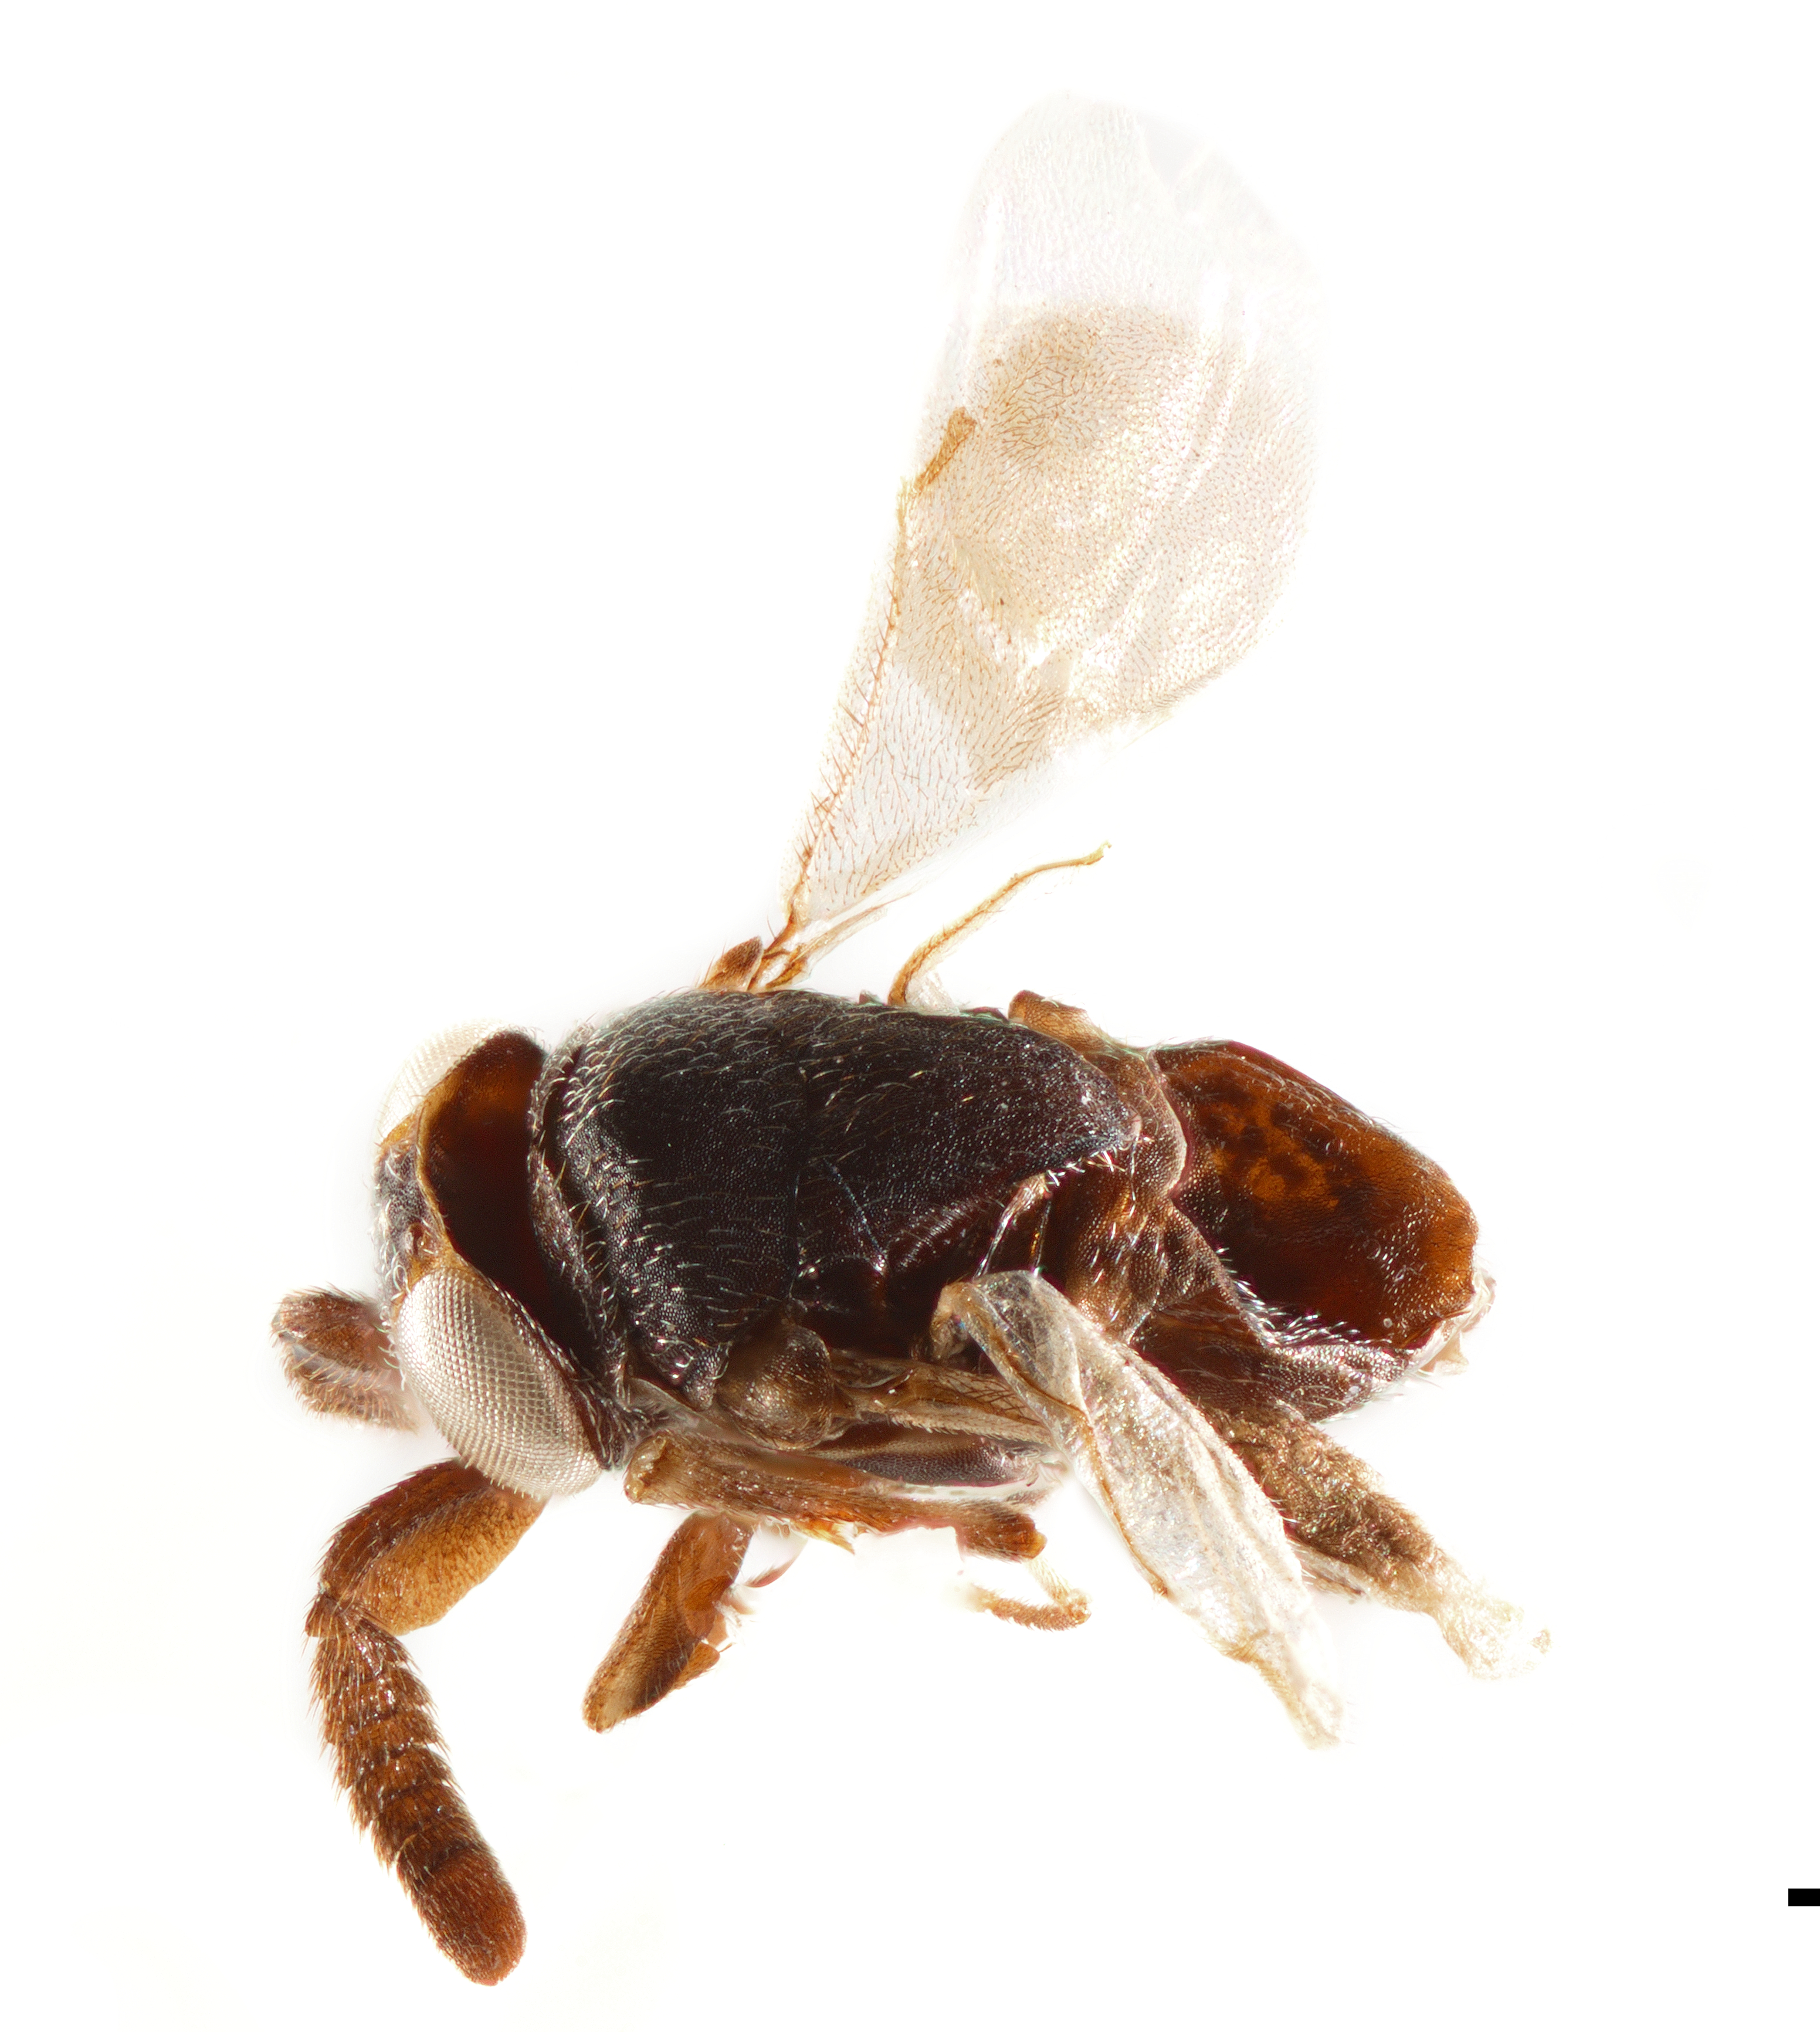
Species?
Praleurocerus viridis
